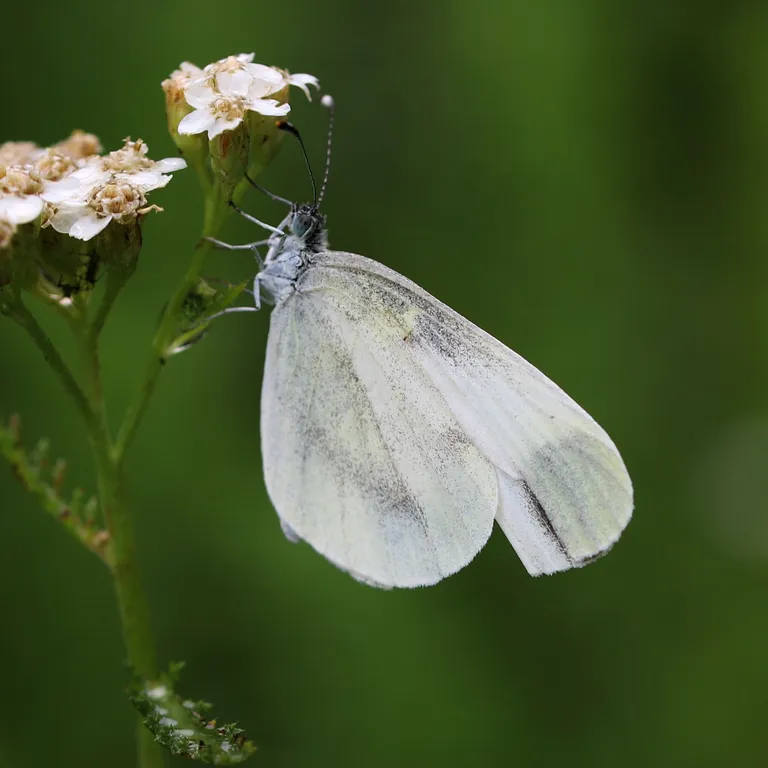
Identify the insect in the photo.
Leptidea sinapis/juvernica
